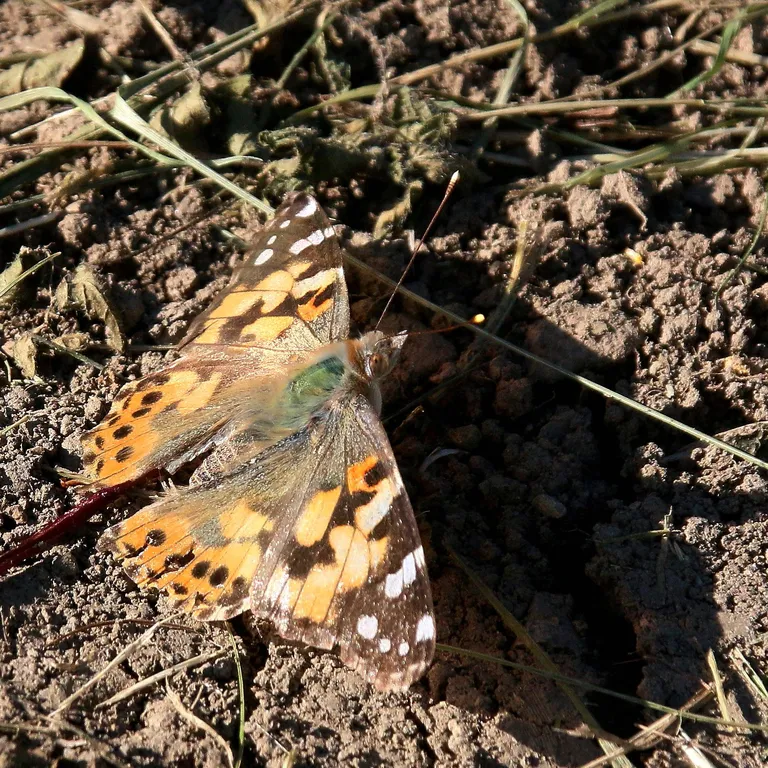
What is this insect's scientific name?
Vanessa cardui
